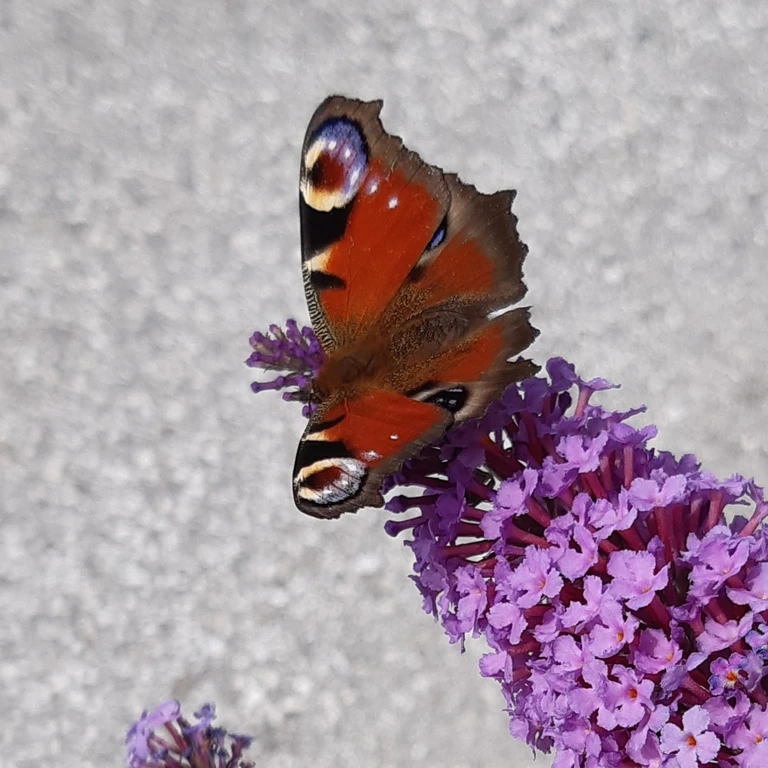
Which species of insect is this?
Aglais io
